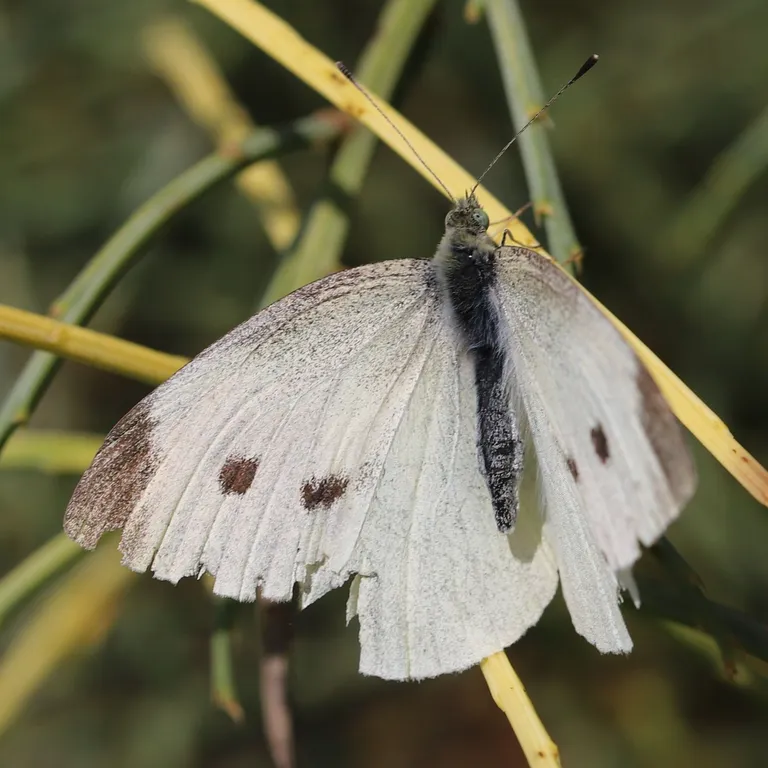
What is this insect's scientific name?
Pieris rapae
